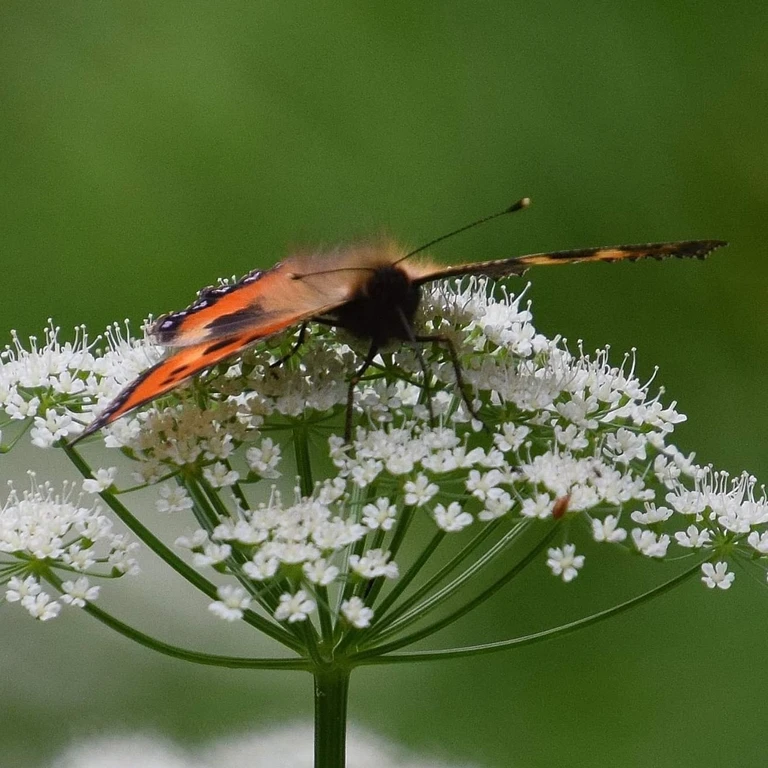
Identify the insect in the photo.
Aglais urticae
